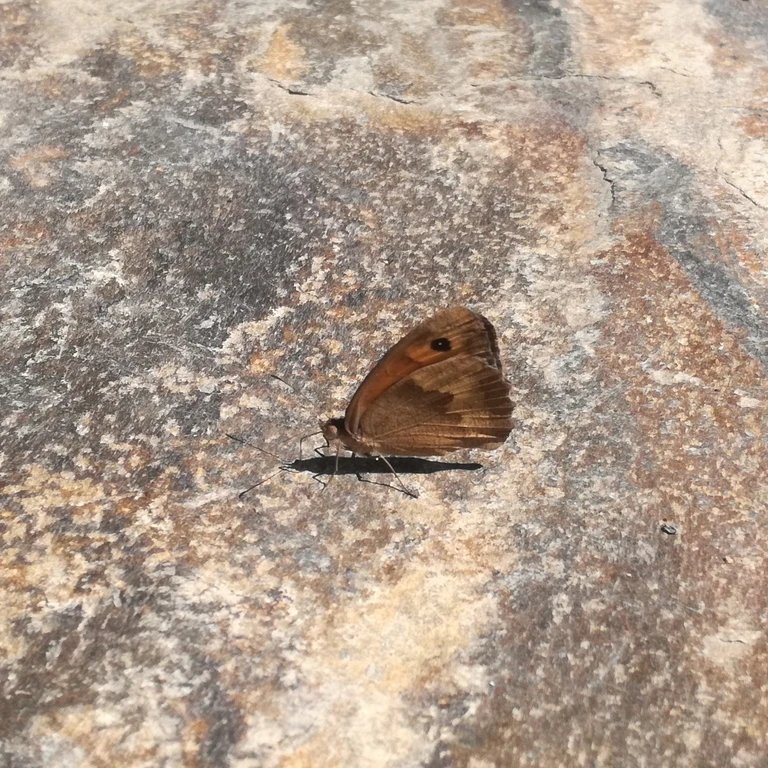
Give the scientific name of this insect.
Maniola jurtina
